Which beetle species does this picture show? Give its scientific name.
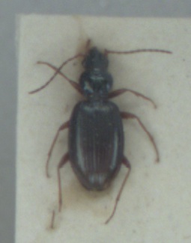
Bembidion stephensii
